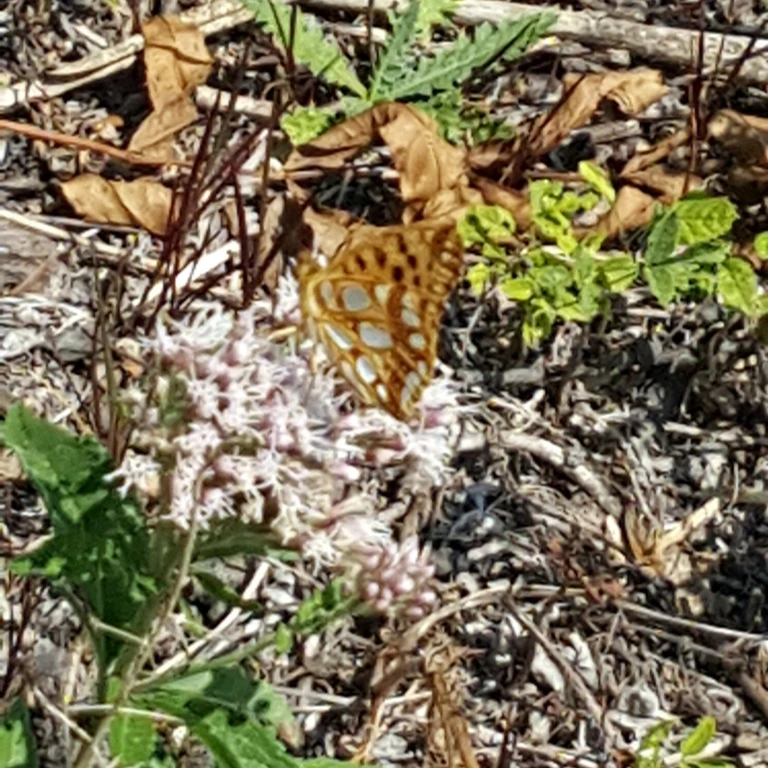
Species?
Issoria lathonia
